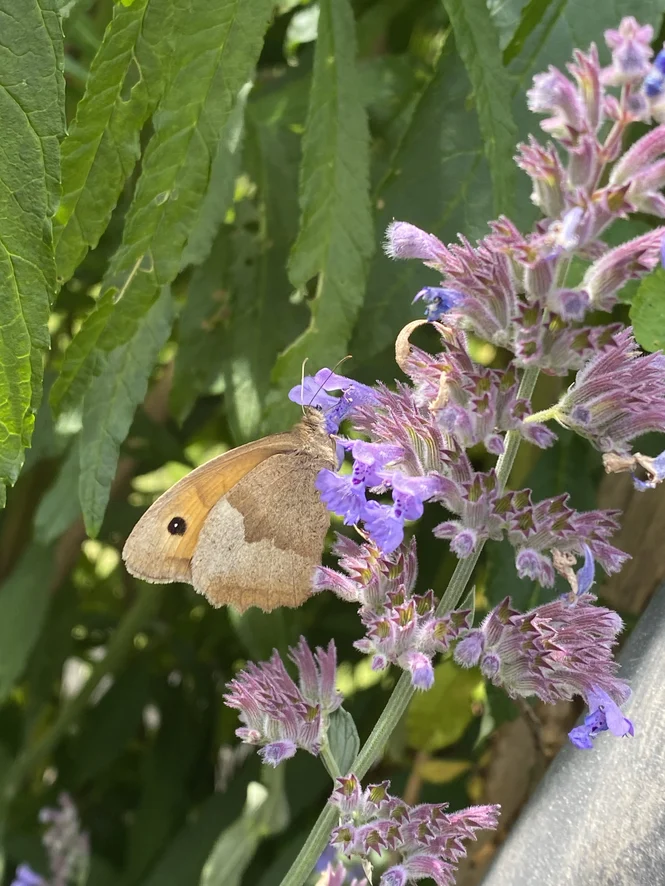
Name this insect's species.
Maniola jurtina
